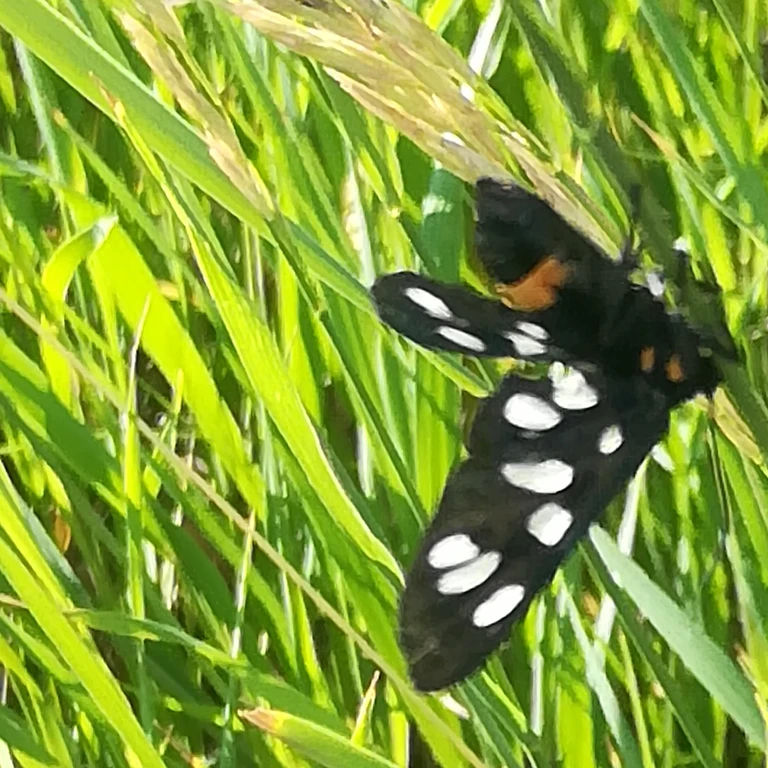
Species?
Amata phegea
